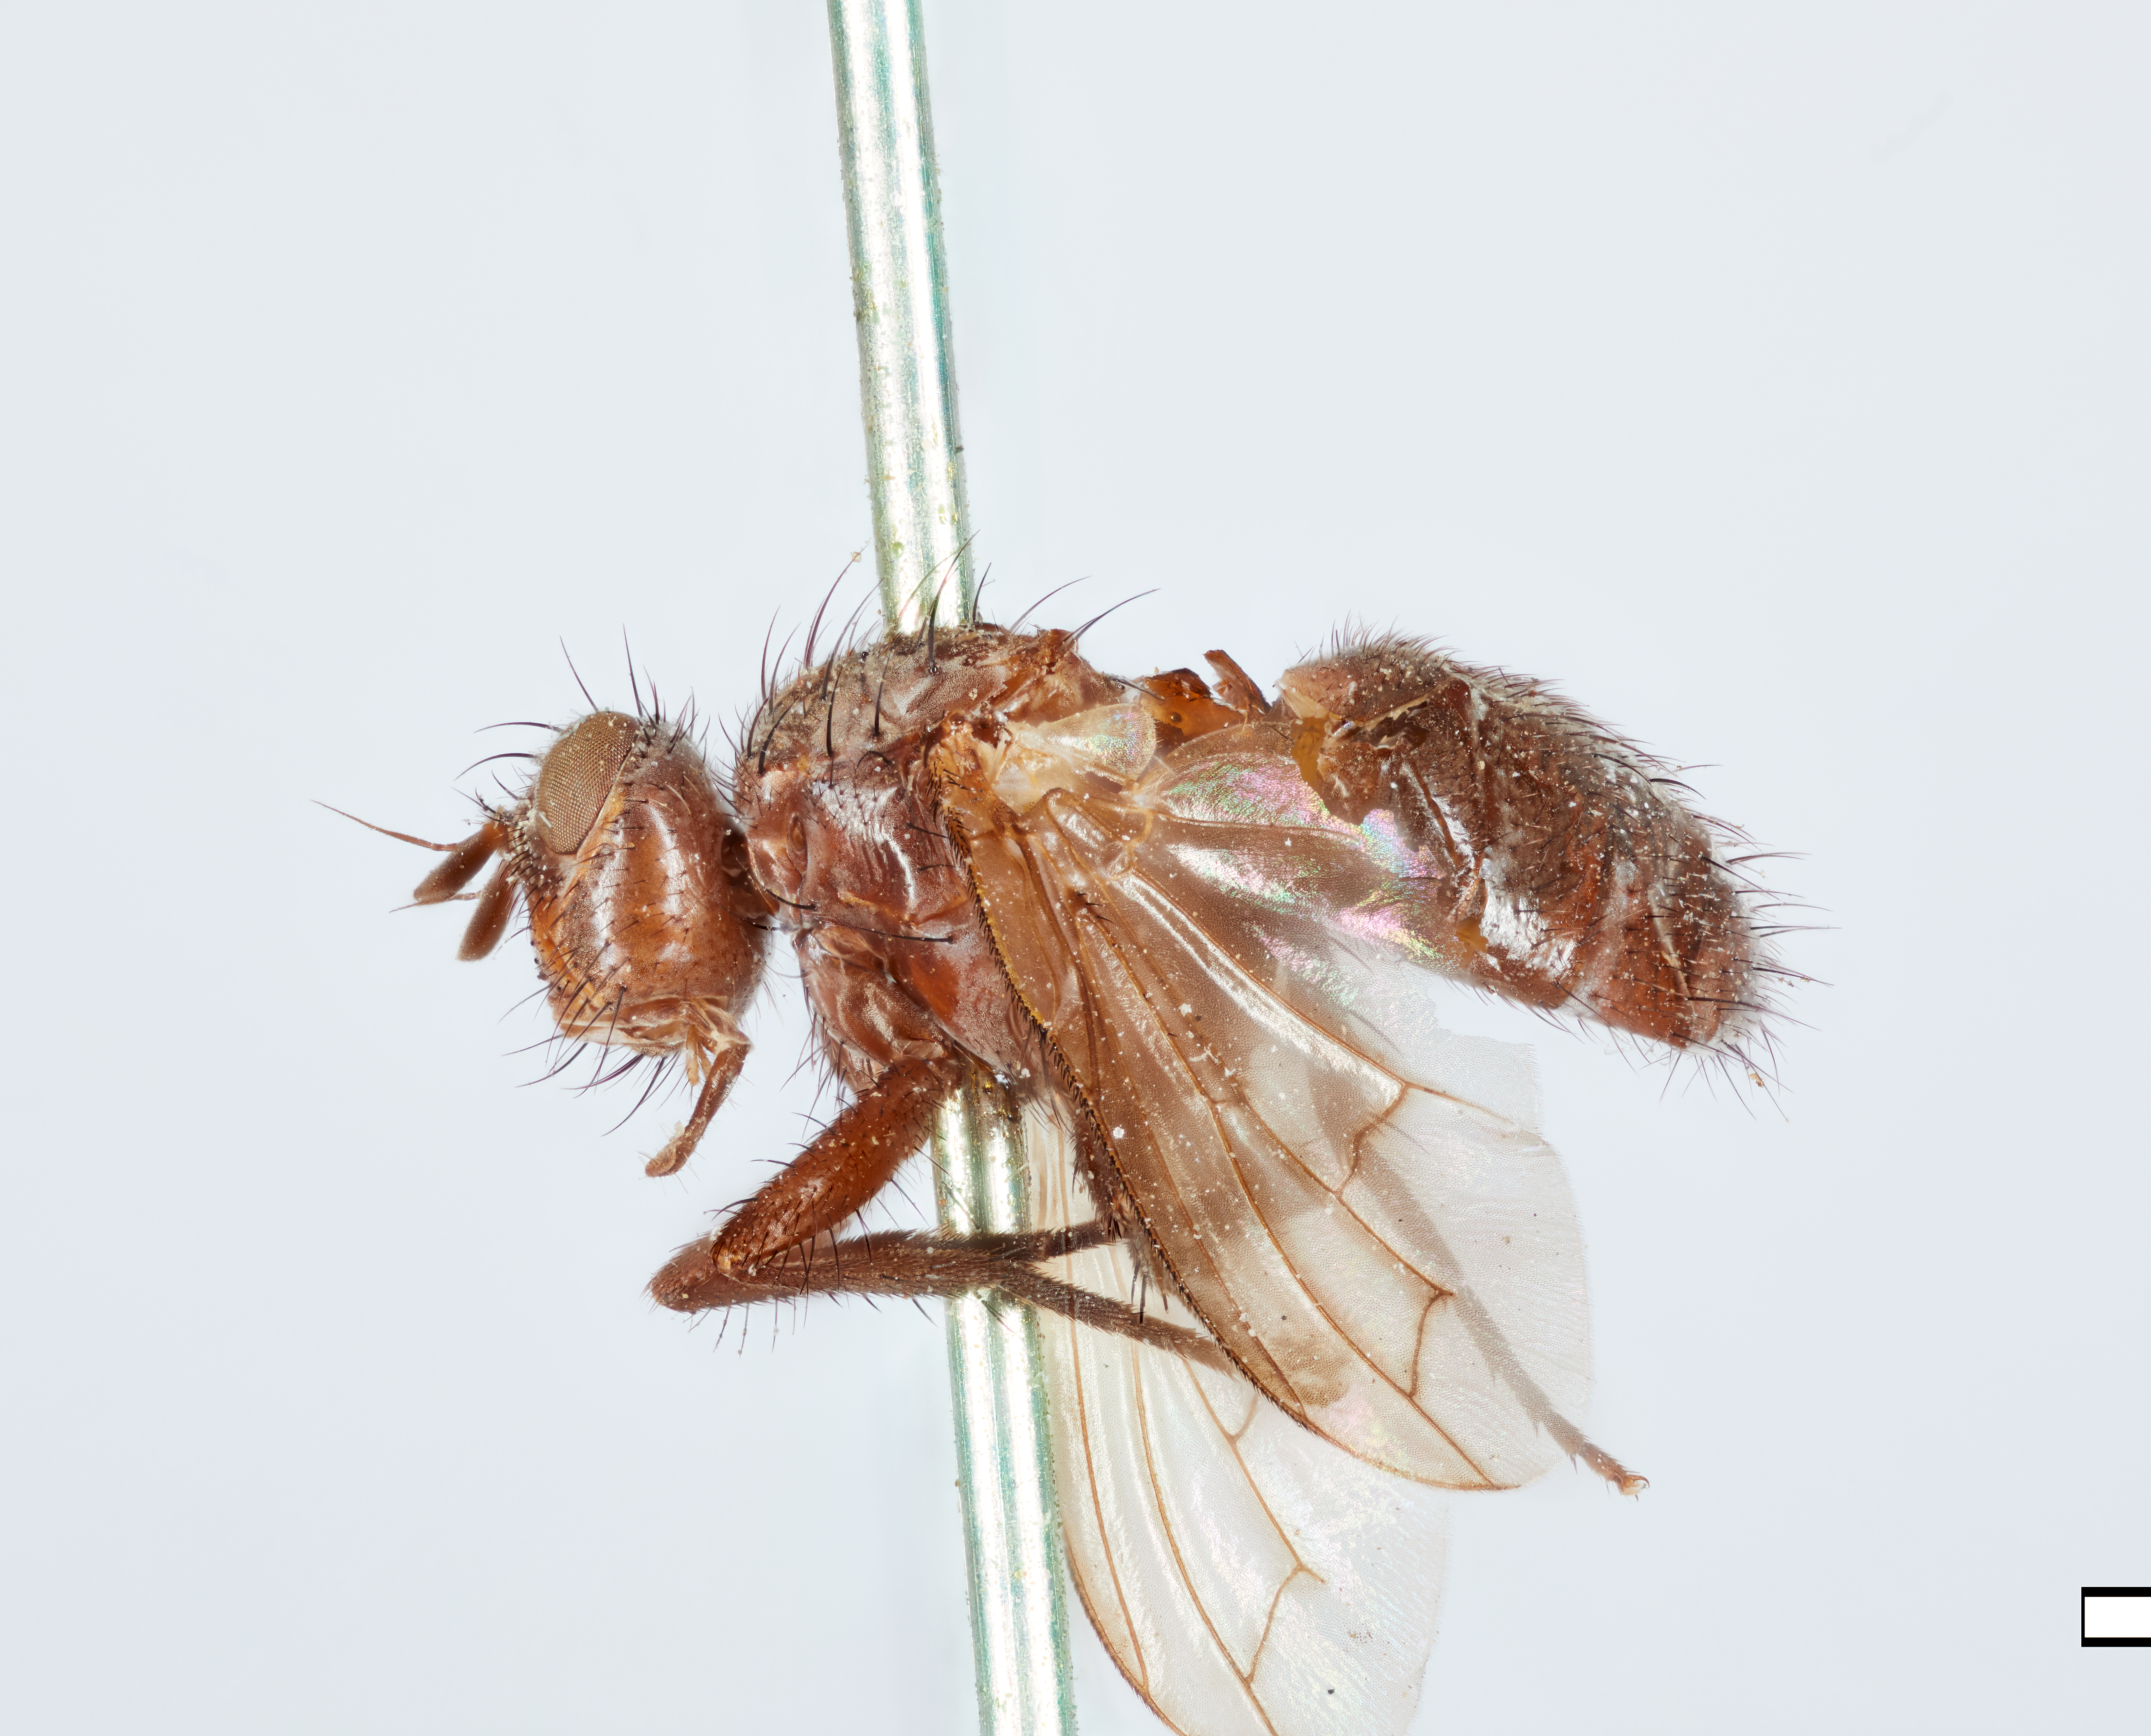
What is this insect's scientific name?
Mauromyia pulla
